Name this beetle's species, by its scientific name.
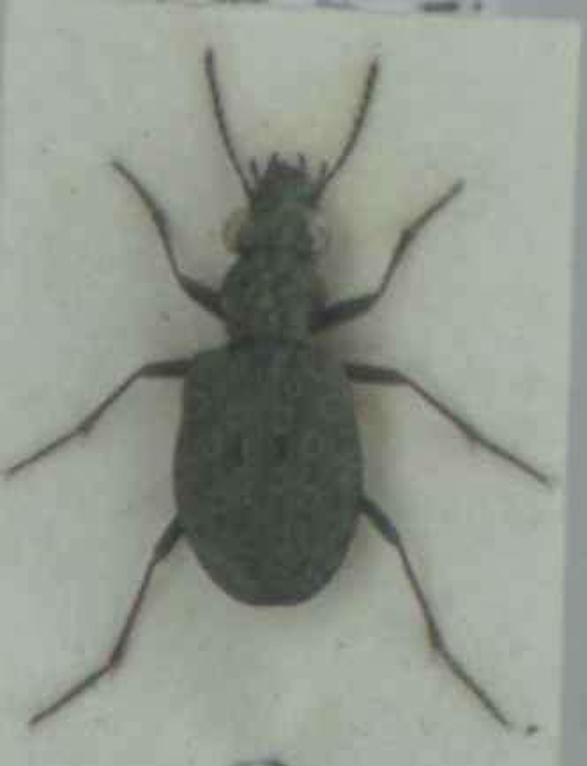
Elaphrus riparius
